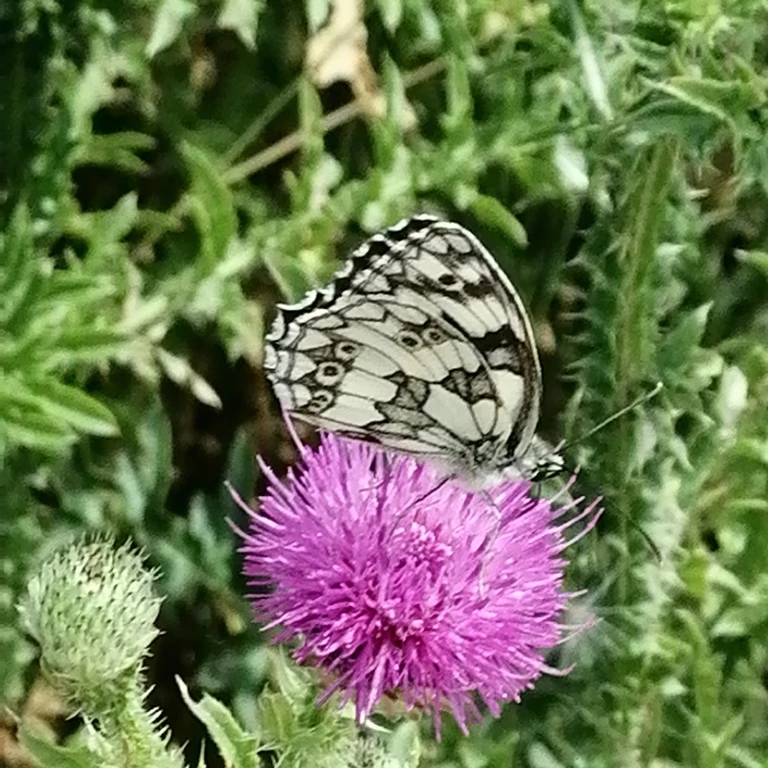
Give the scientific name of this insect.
Melanargia galathea
